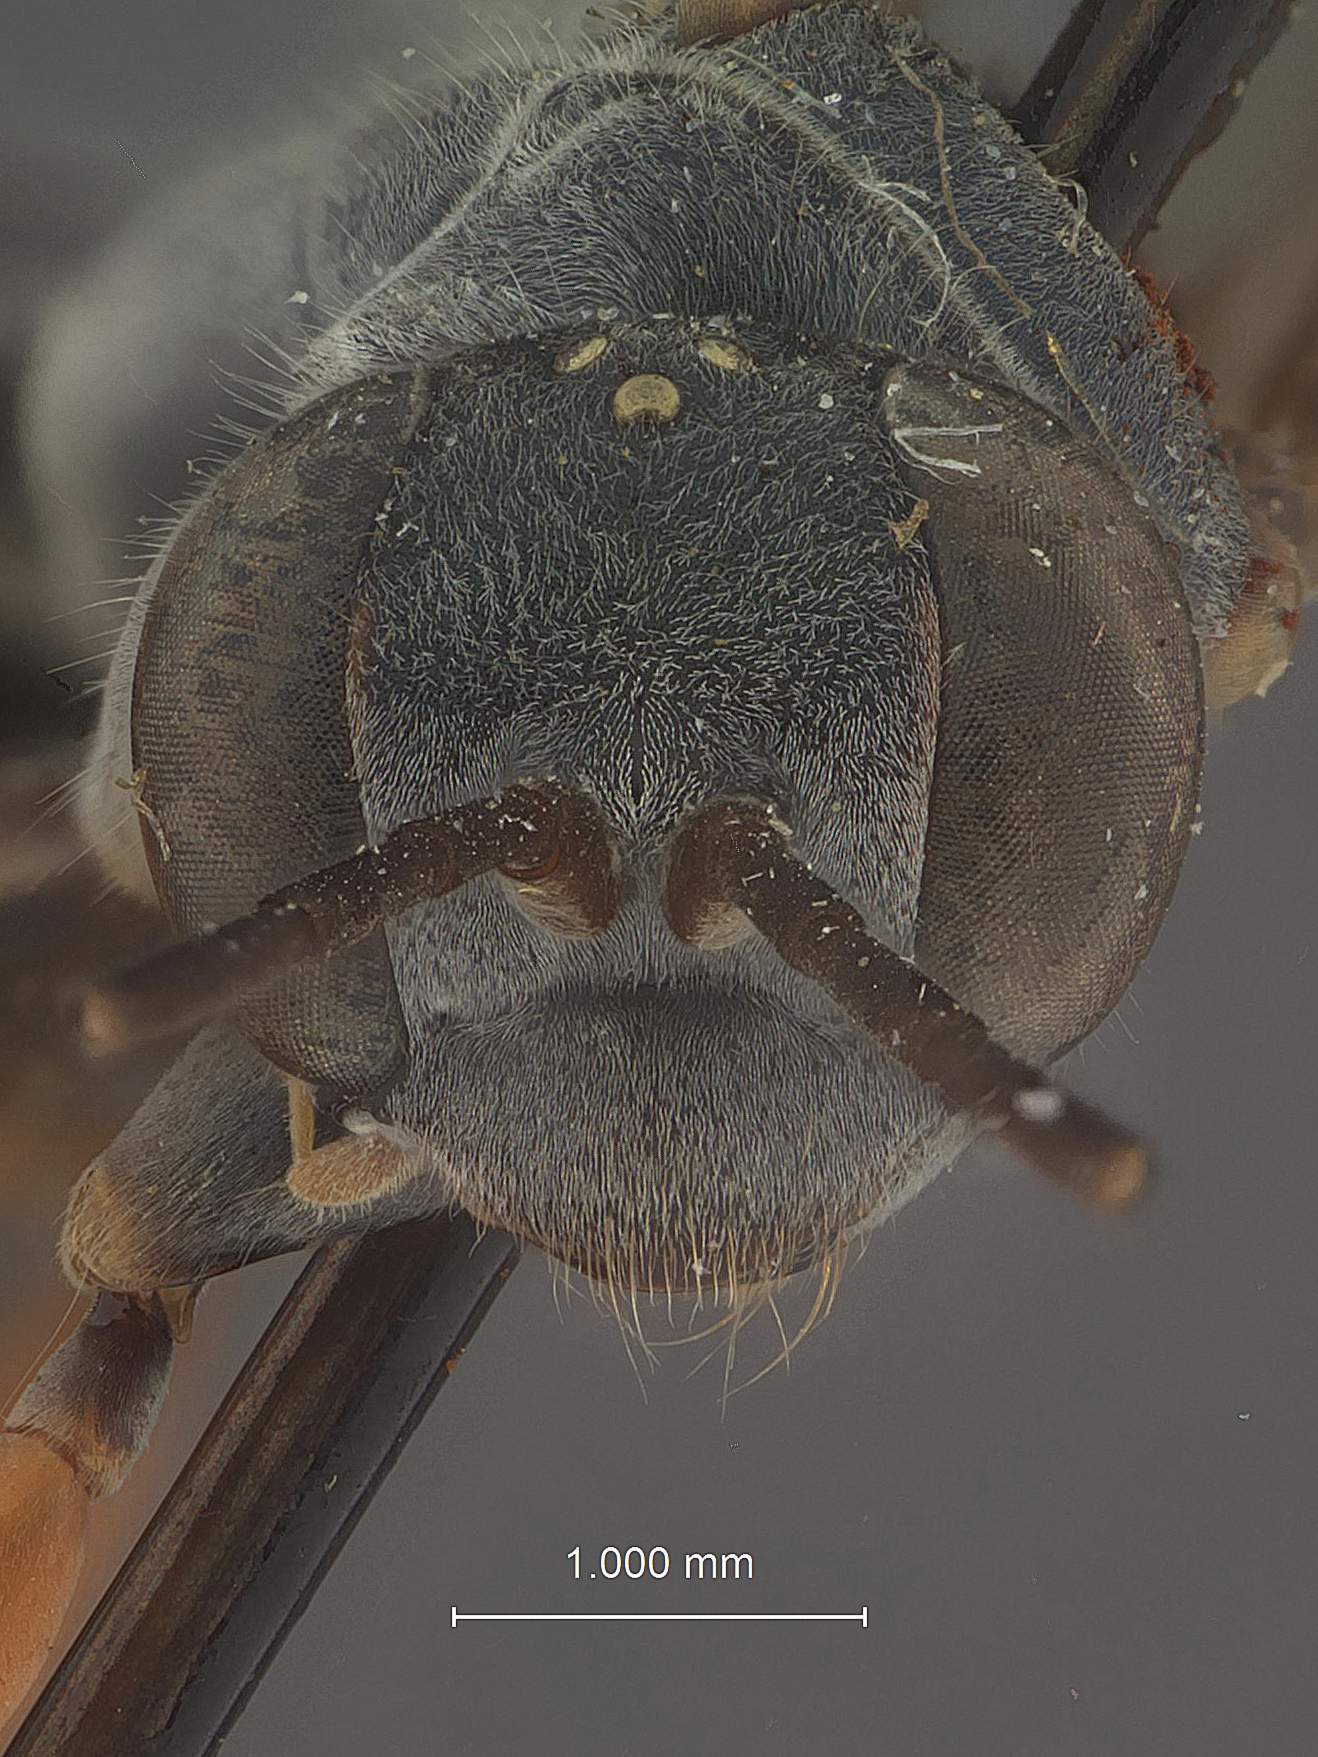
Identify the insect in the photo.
Auplopus fulgidus
